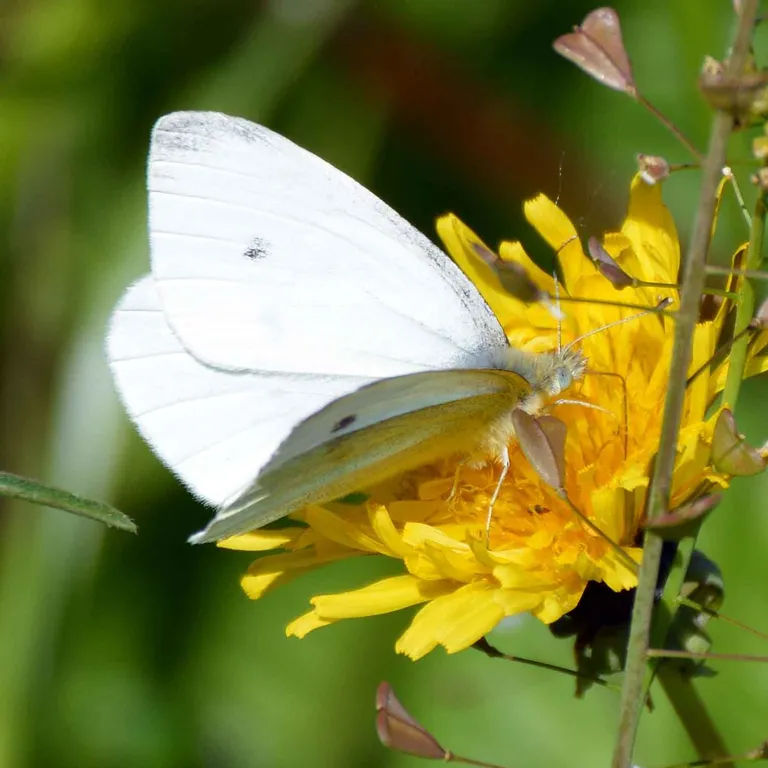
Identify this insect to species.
Pieris rapae
